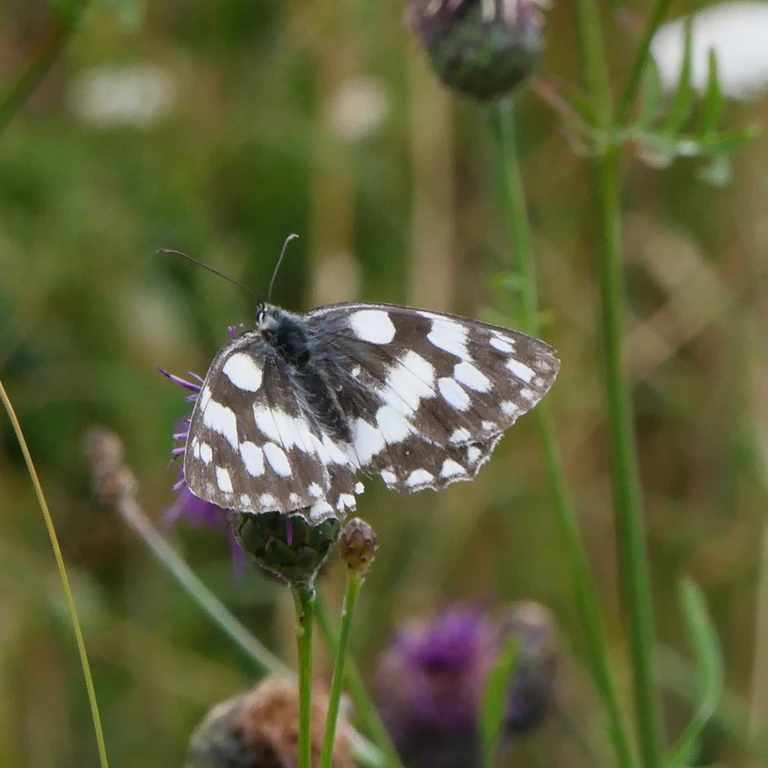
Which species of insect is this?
Melanargia galathea
